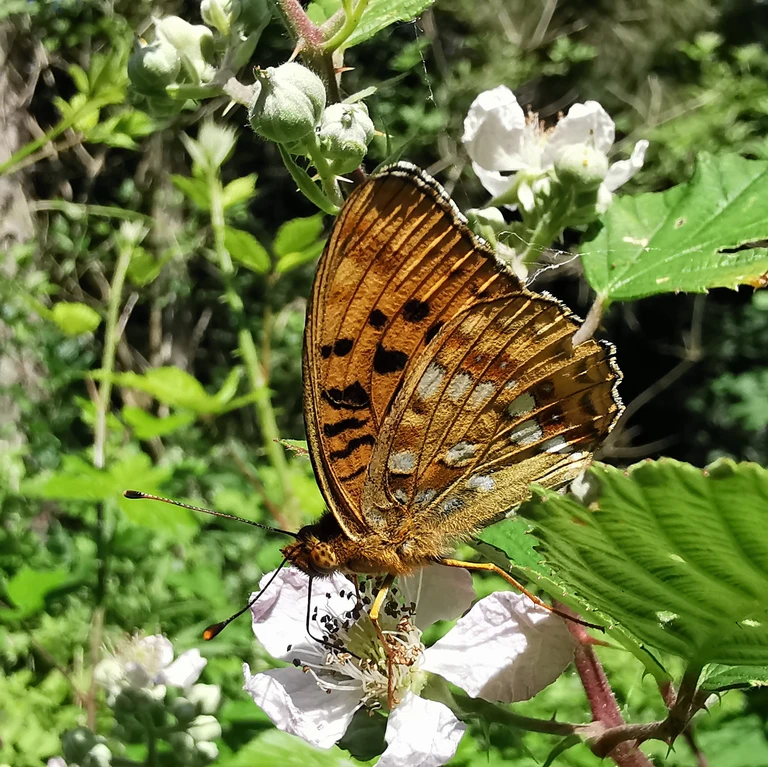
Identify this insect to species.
Fabriciana adippe
